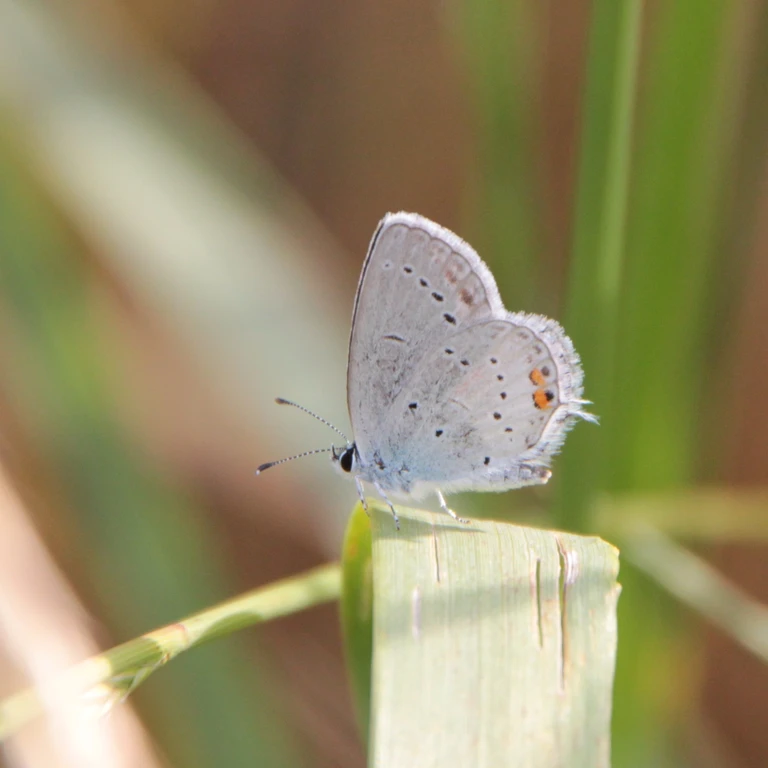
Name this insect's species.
Cupido argiades (also Elkalyce argiades)
